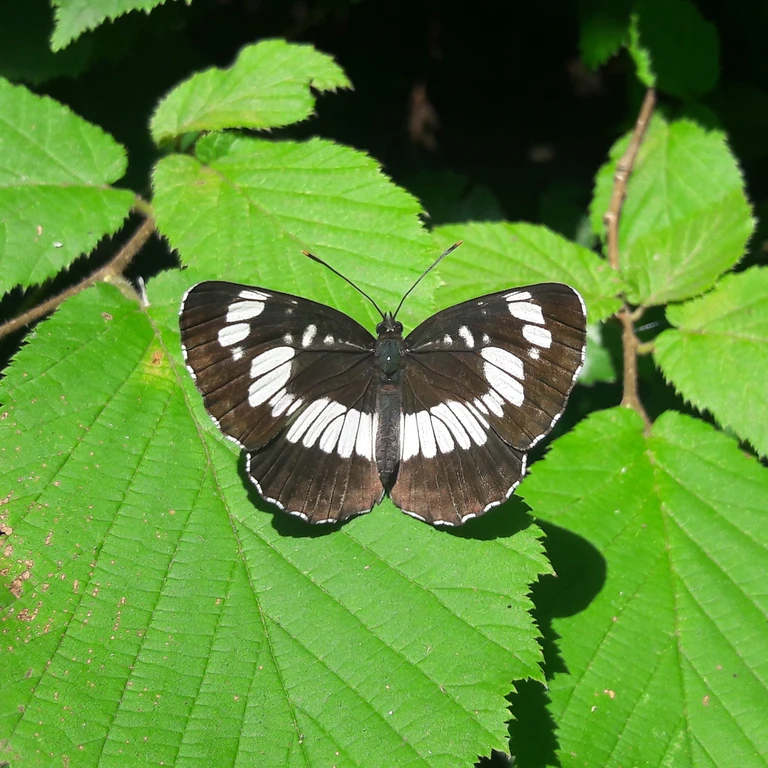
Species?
Neptis rivularis
